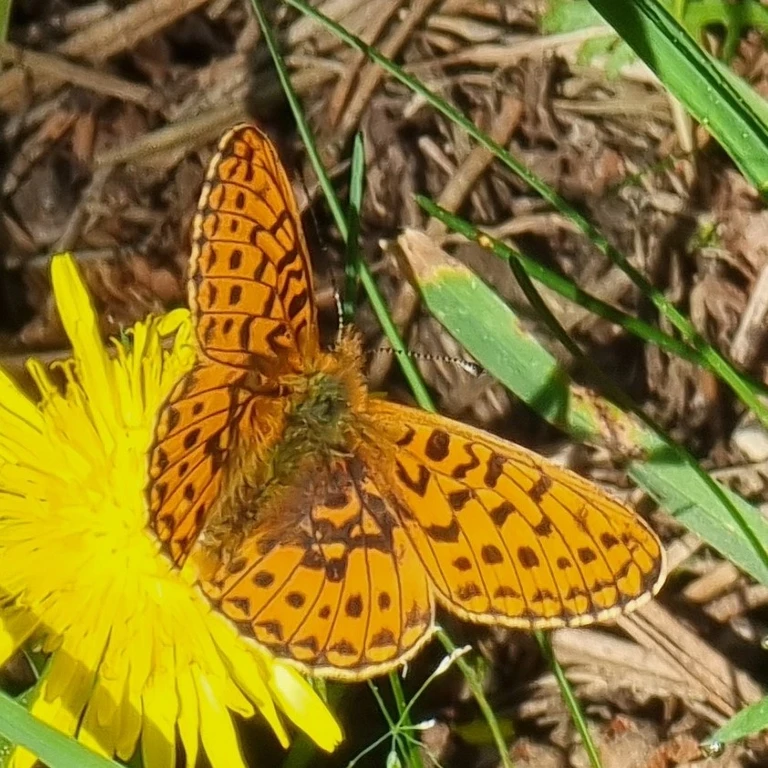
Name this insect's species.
Boloria euphrosyne (also Clossiana euphrosyne)
